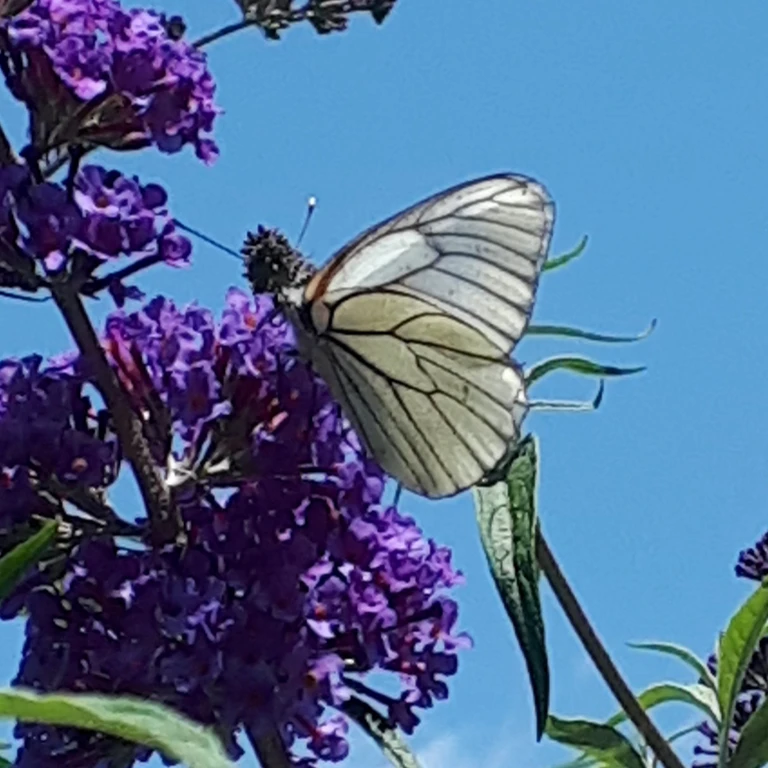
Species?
Aporia crataegi
